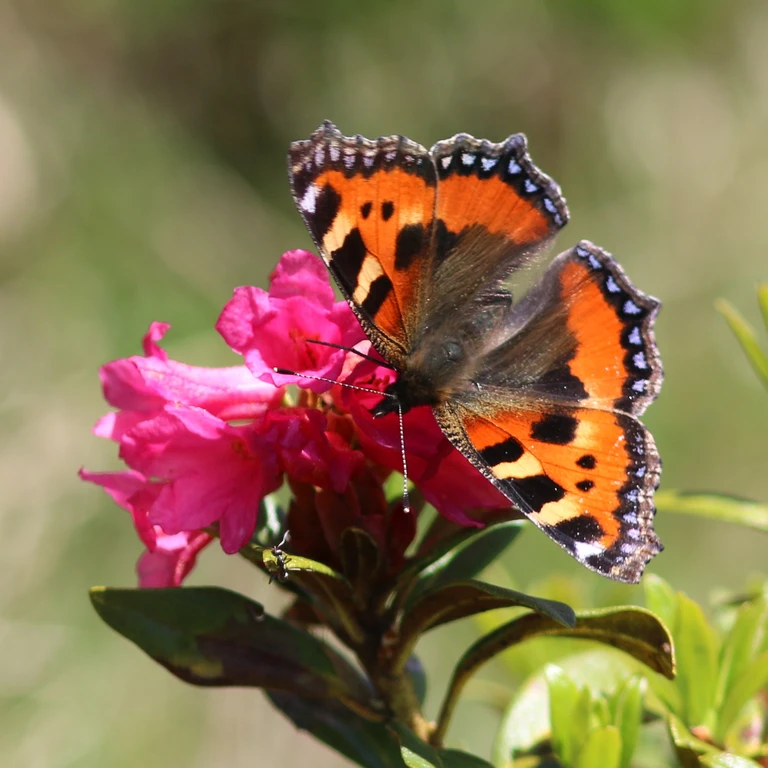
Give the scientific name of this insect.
Aglais urticae
